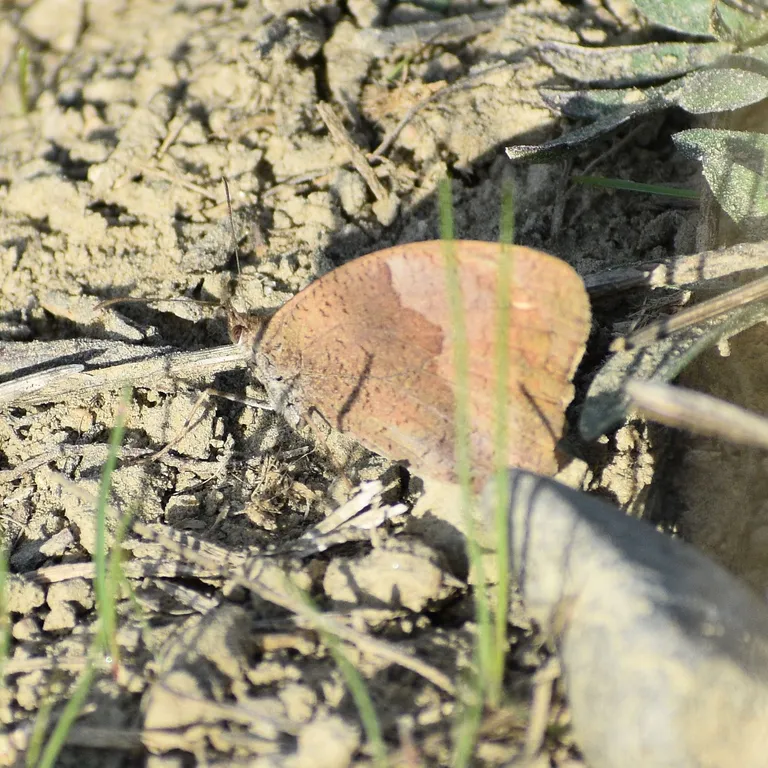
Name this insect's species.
Maniola jurtina
